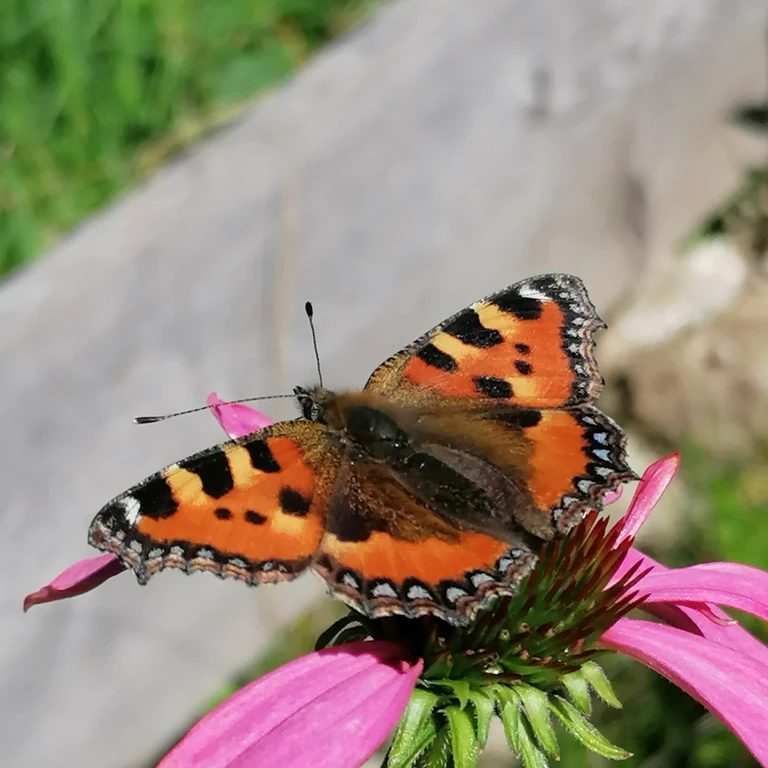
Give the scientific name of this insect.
Aglais urticae
